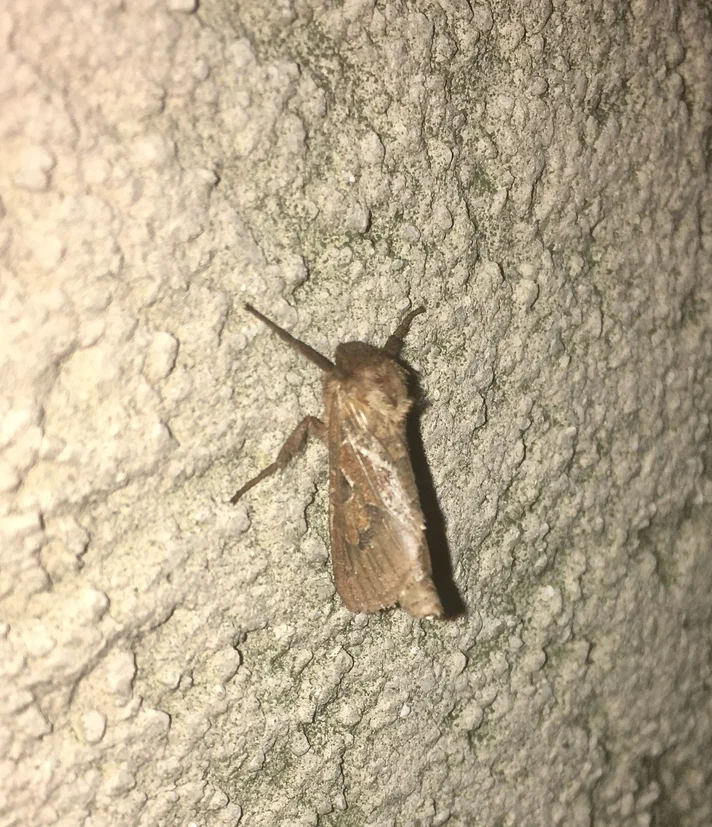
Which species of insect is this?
Triodia sylvina
